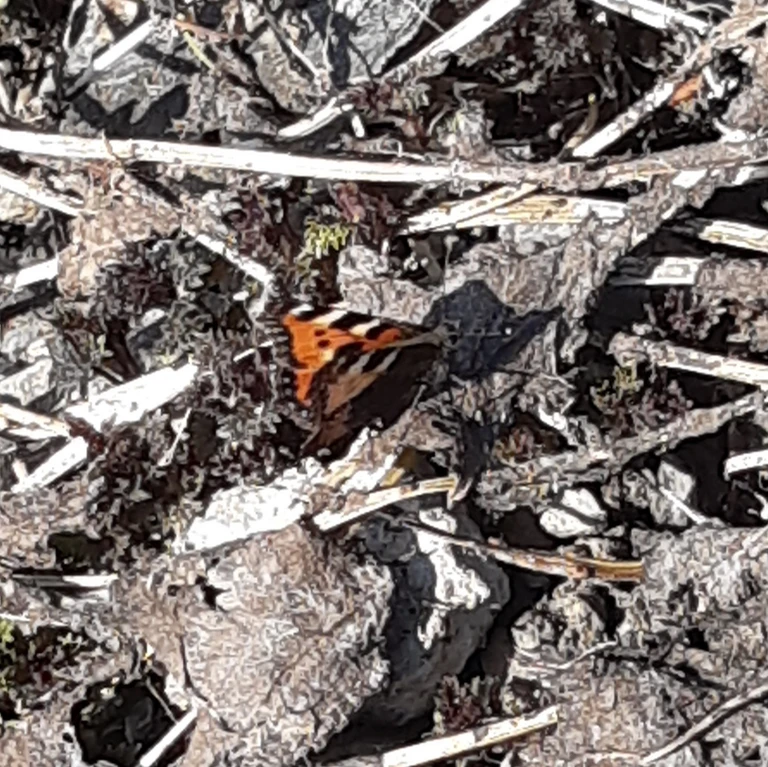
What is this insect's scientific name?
Aglais urticae
